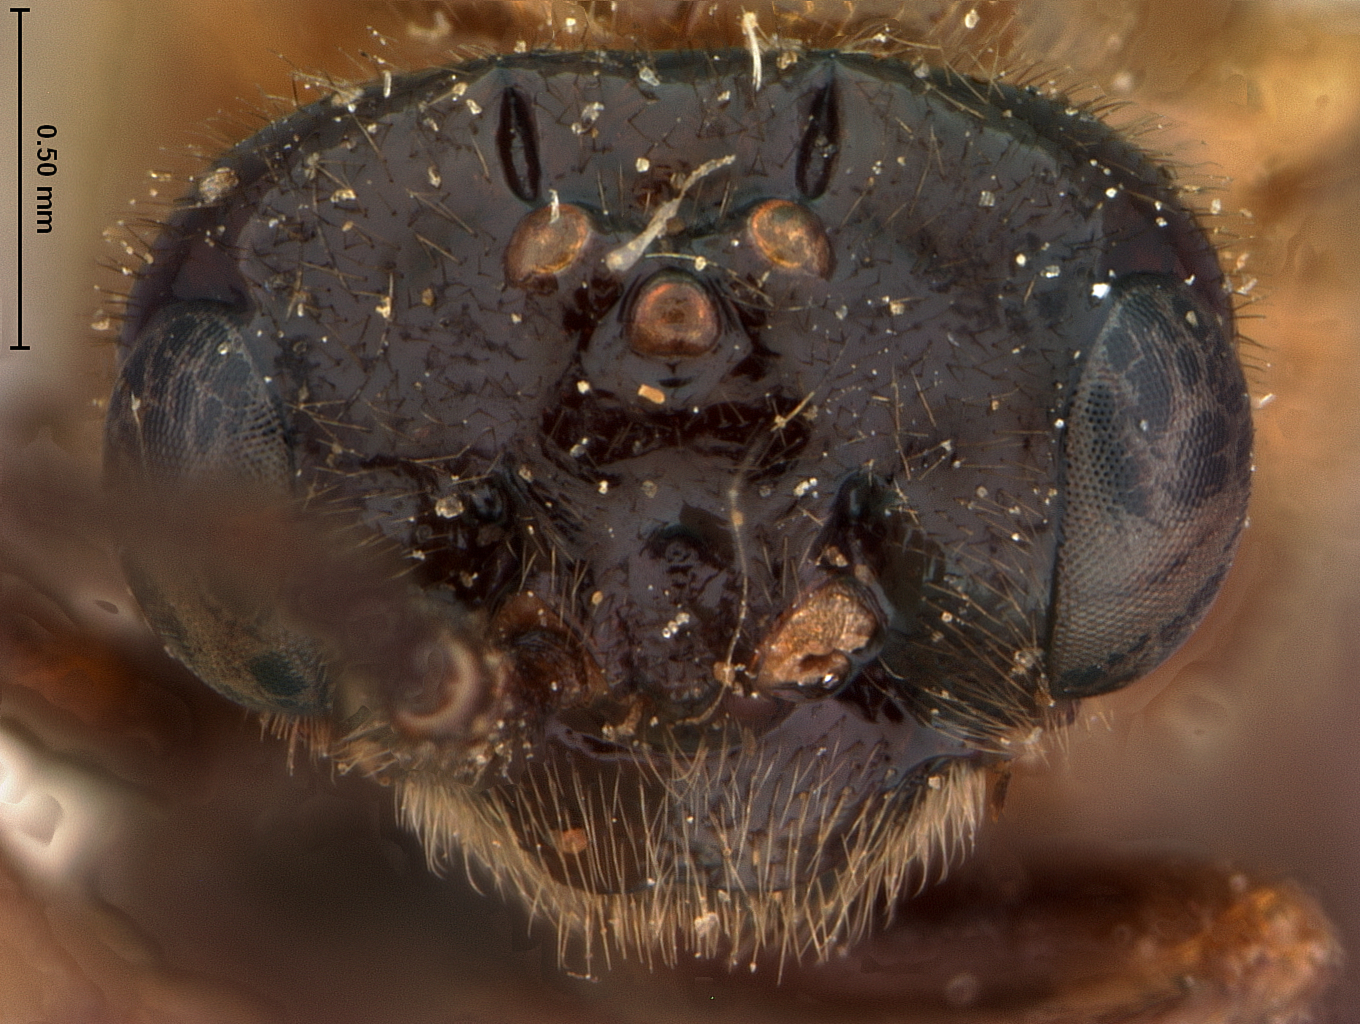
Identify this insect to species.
Tomostethus tenuicornis
